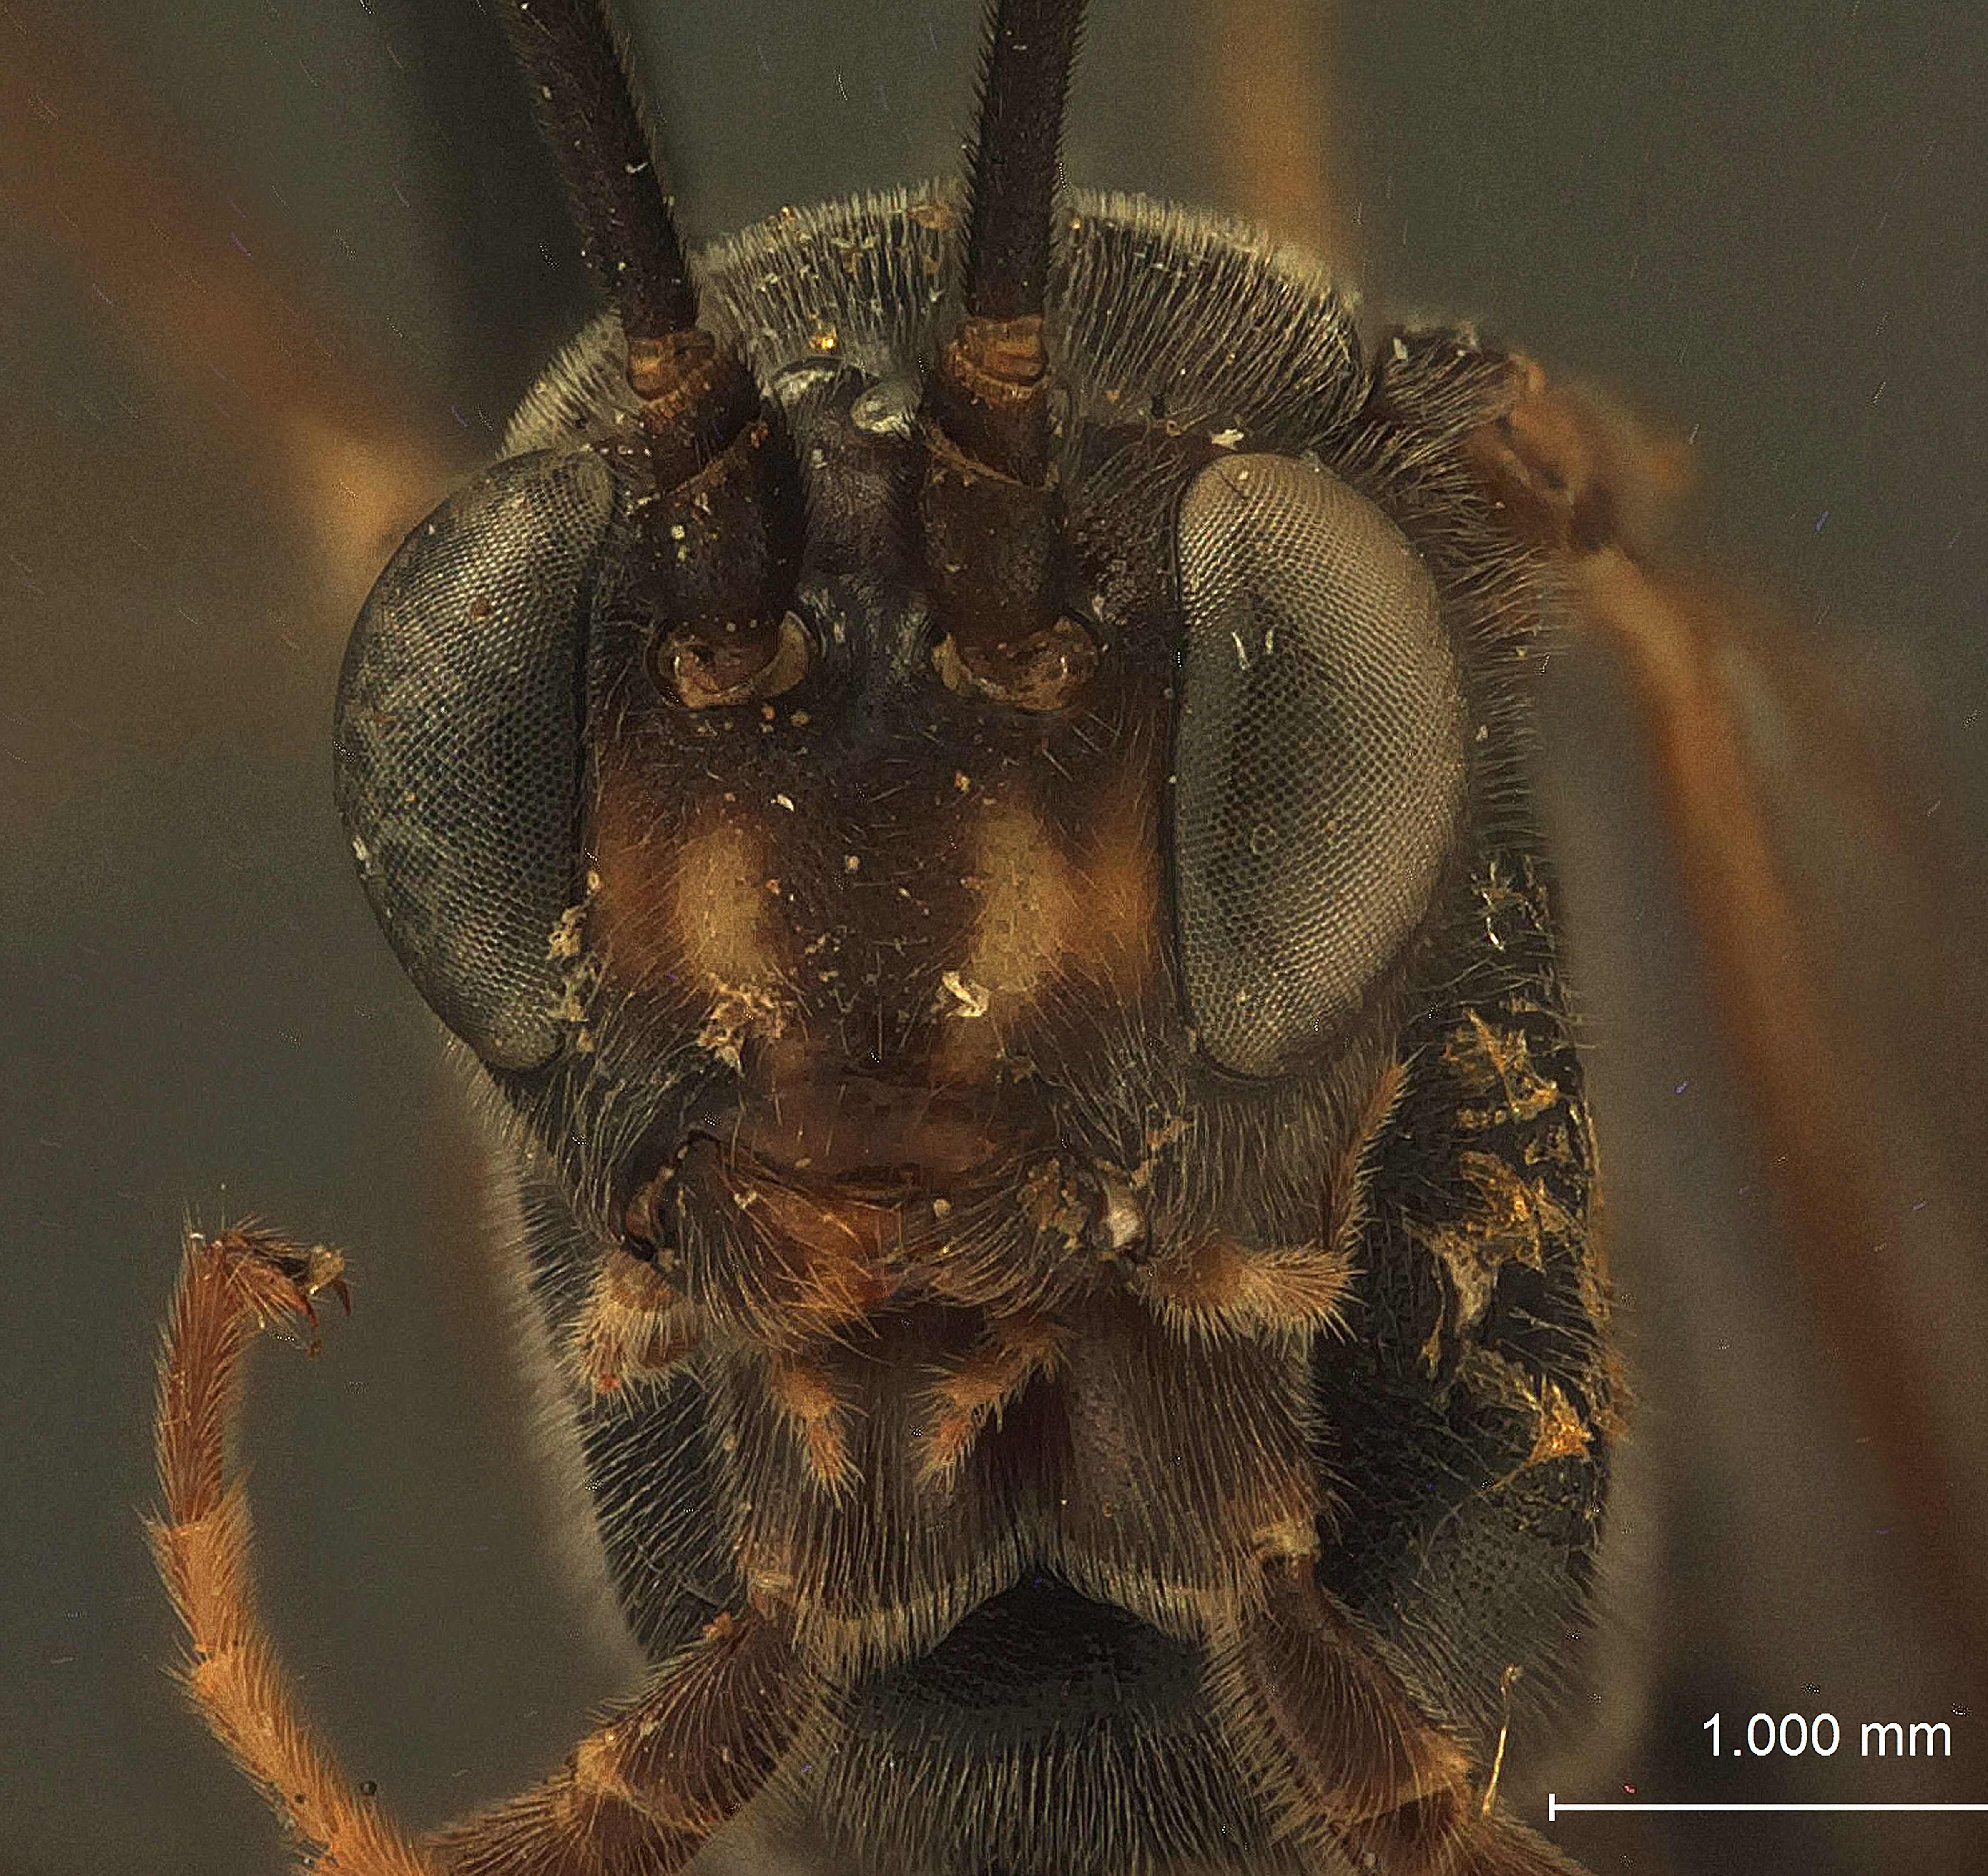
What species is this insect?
Himertus dakota
